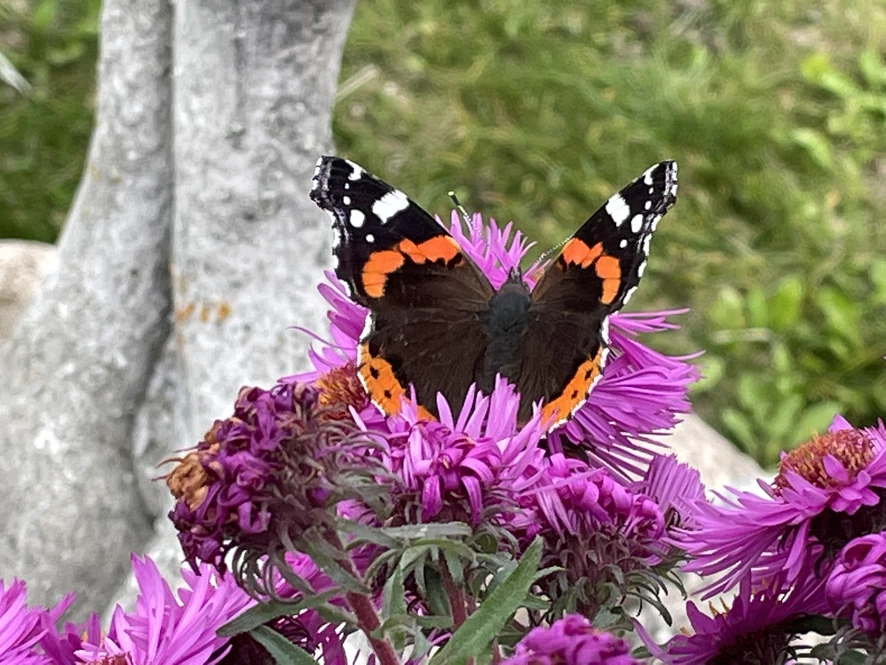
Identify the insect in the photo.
Vanessa atalanta
